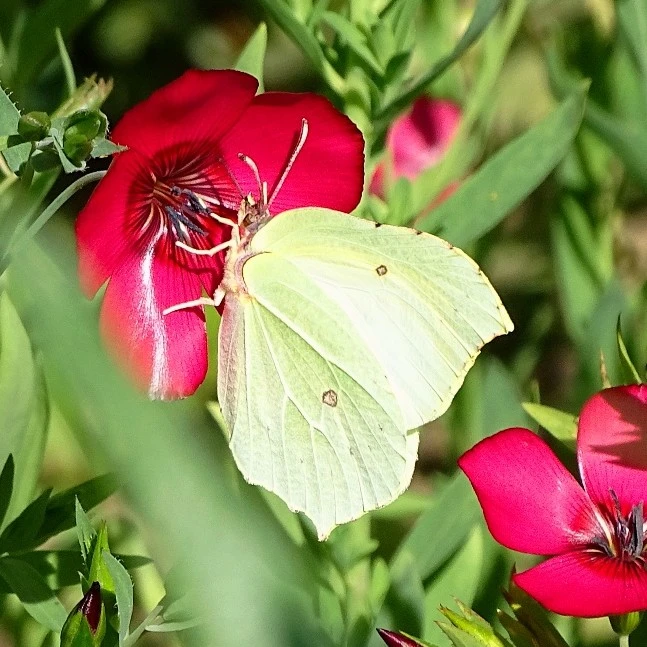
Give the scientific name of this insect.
Gonepteryx rhamni
